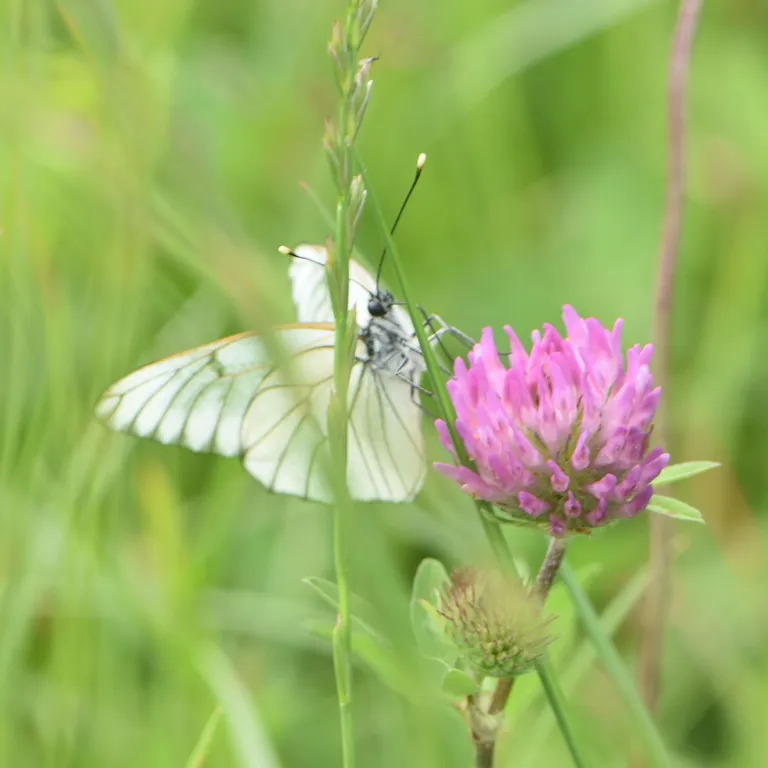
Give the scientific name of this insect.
Aporia crataegi
